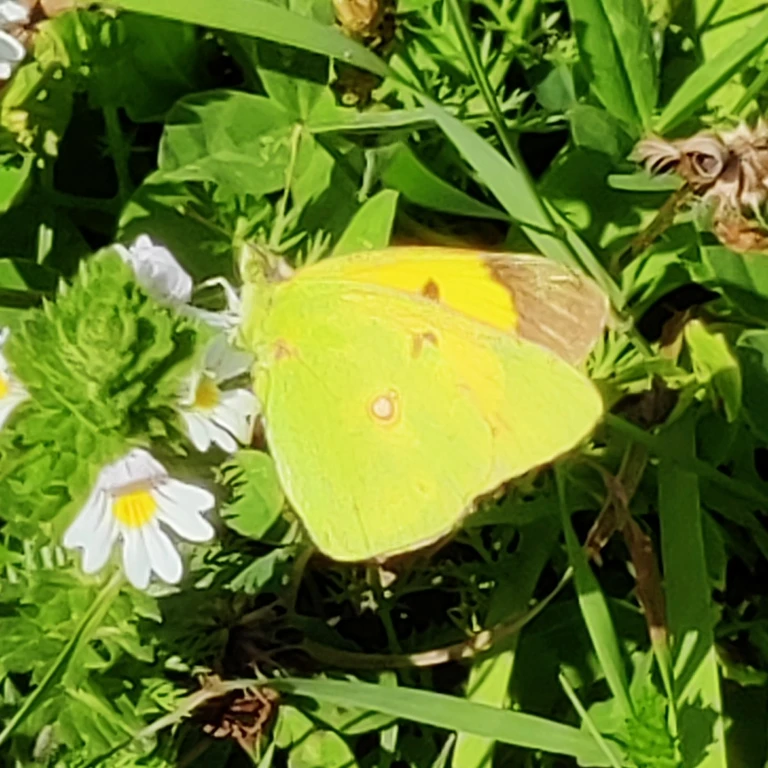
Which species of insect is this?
Colias croceus
